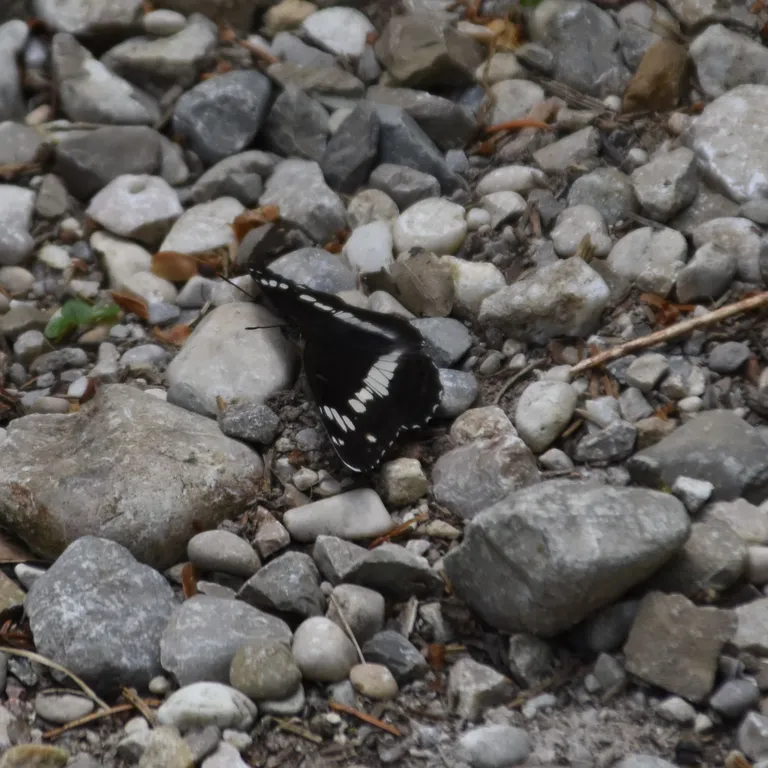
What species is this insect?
Limenitis camilla (also Ladoga camilla)
